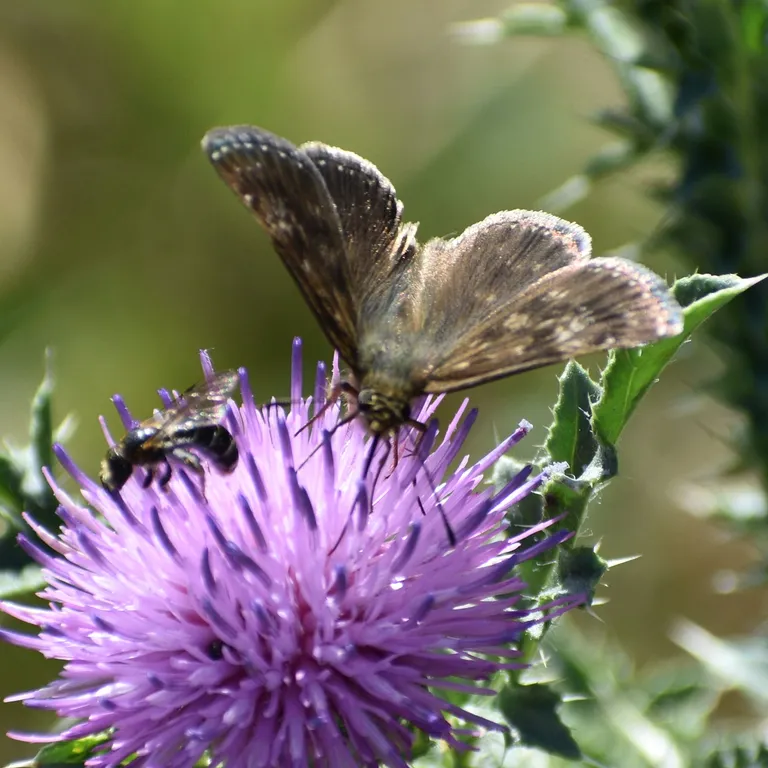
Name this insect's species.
Erynnis tages
